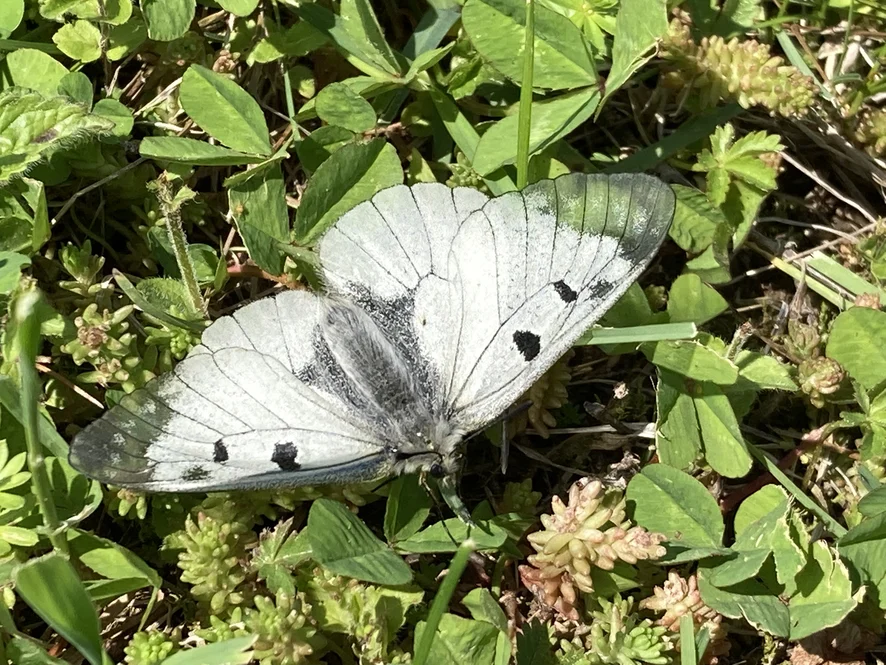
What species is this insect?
Parnassius mnemosyne
